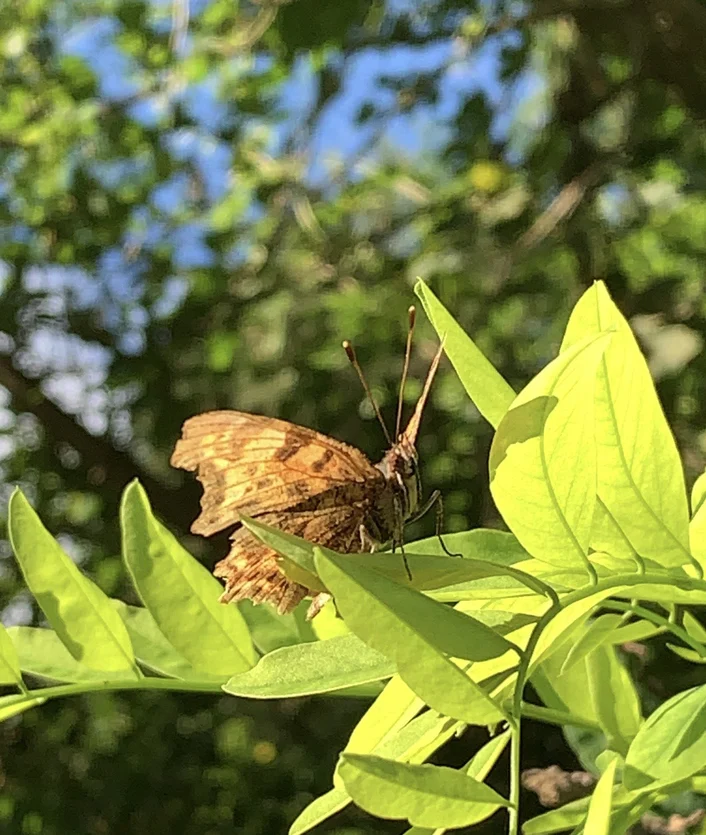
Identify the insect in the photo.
Polygonia c-album
